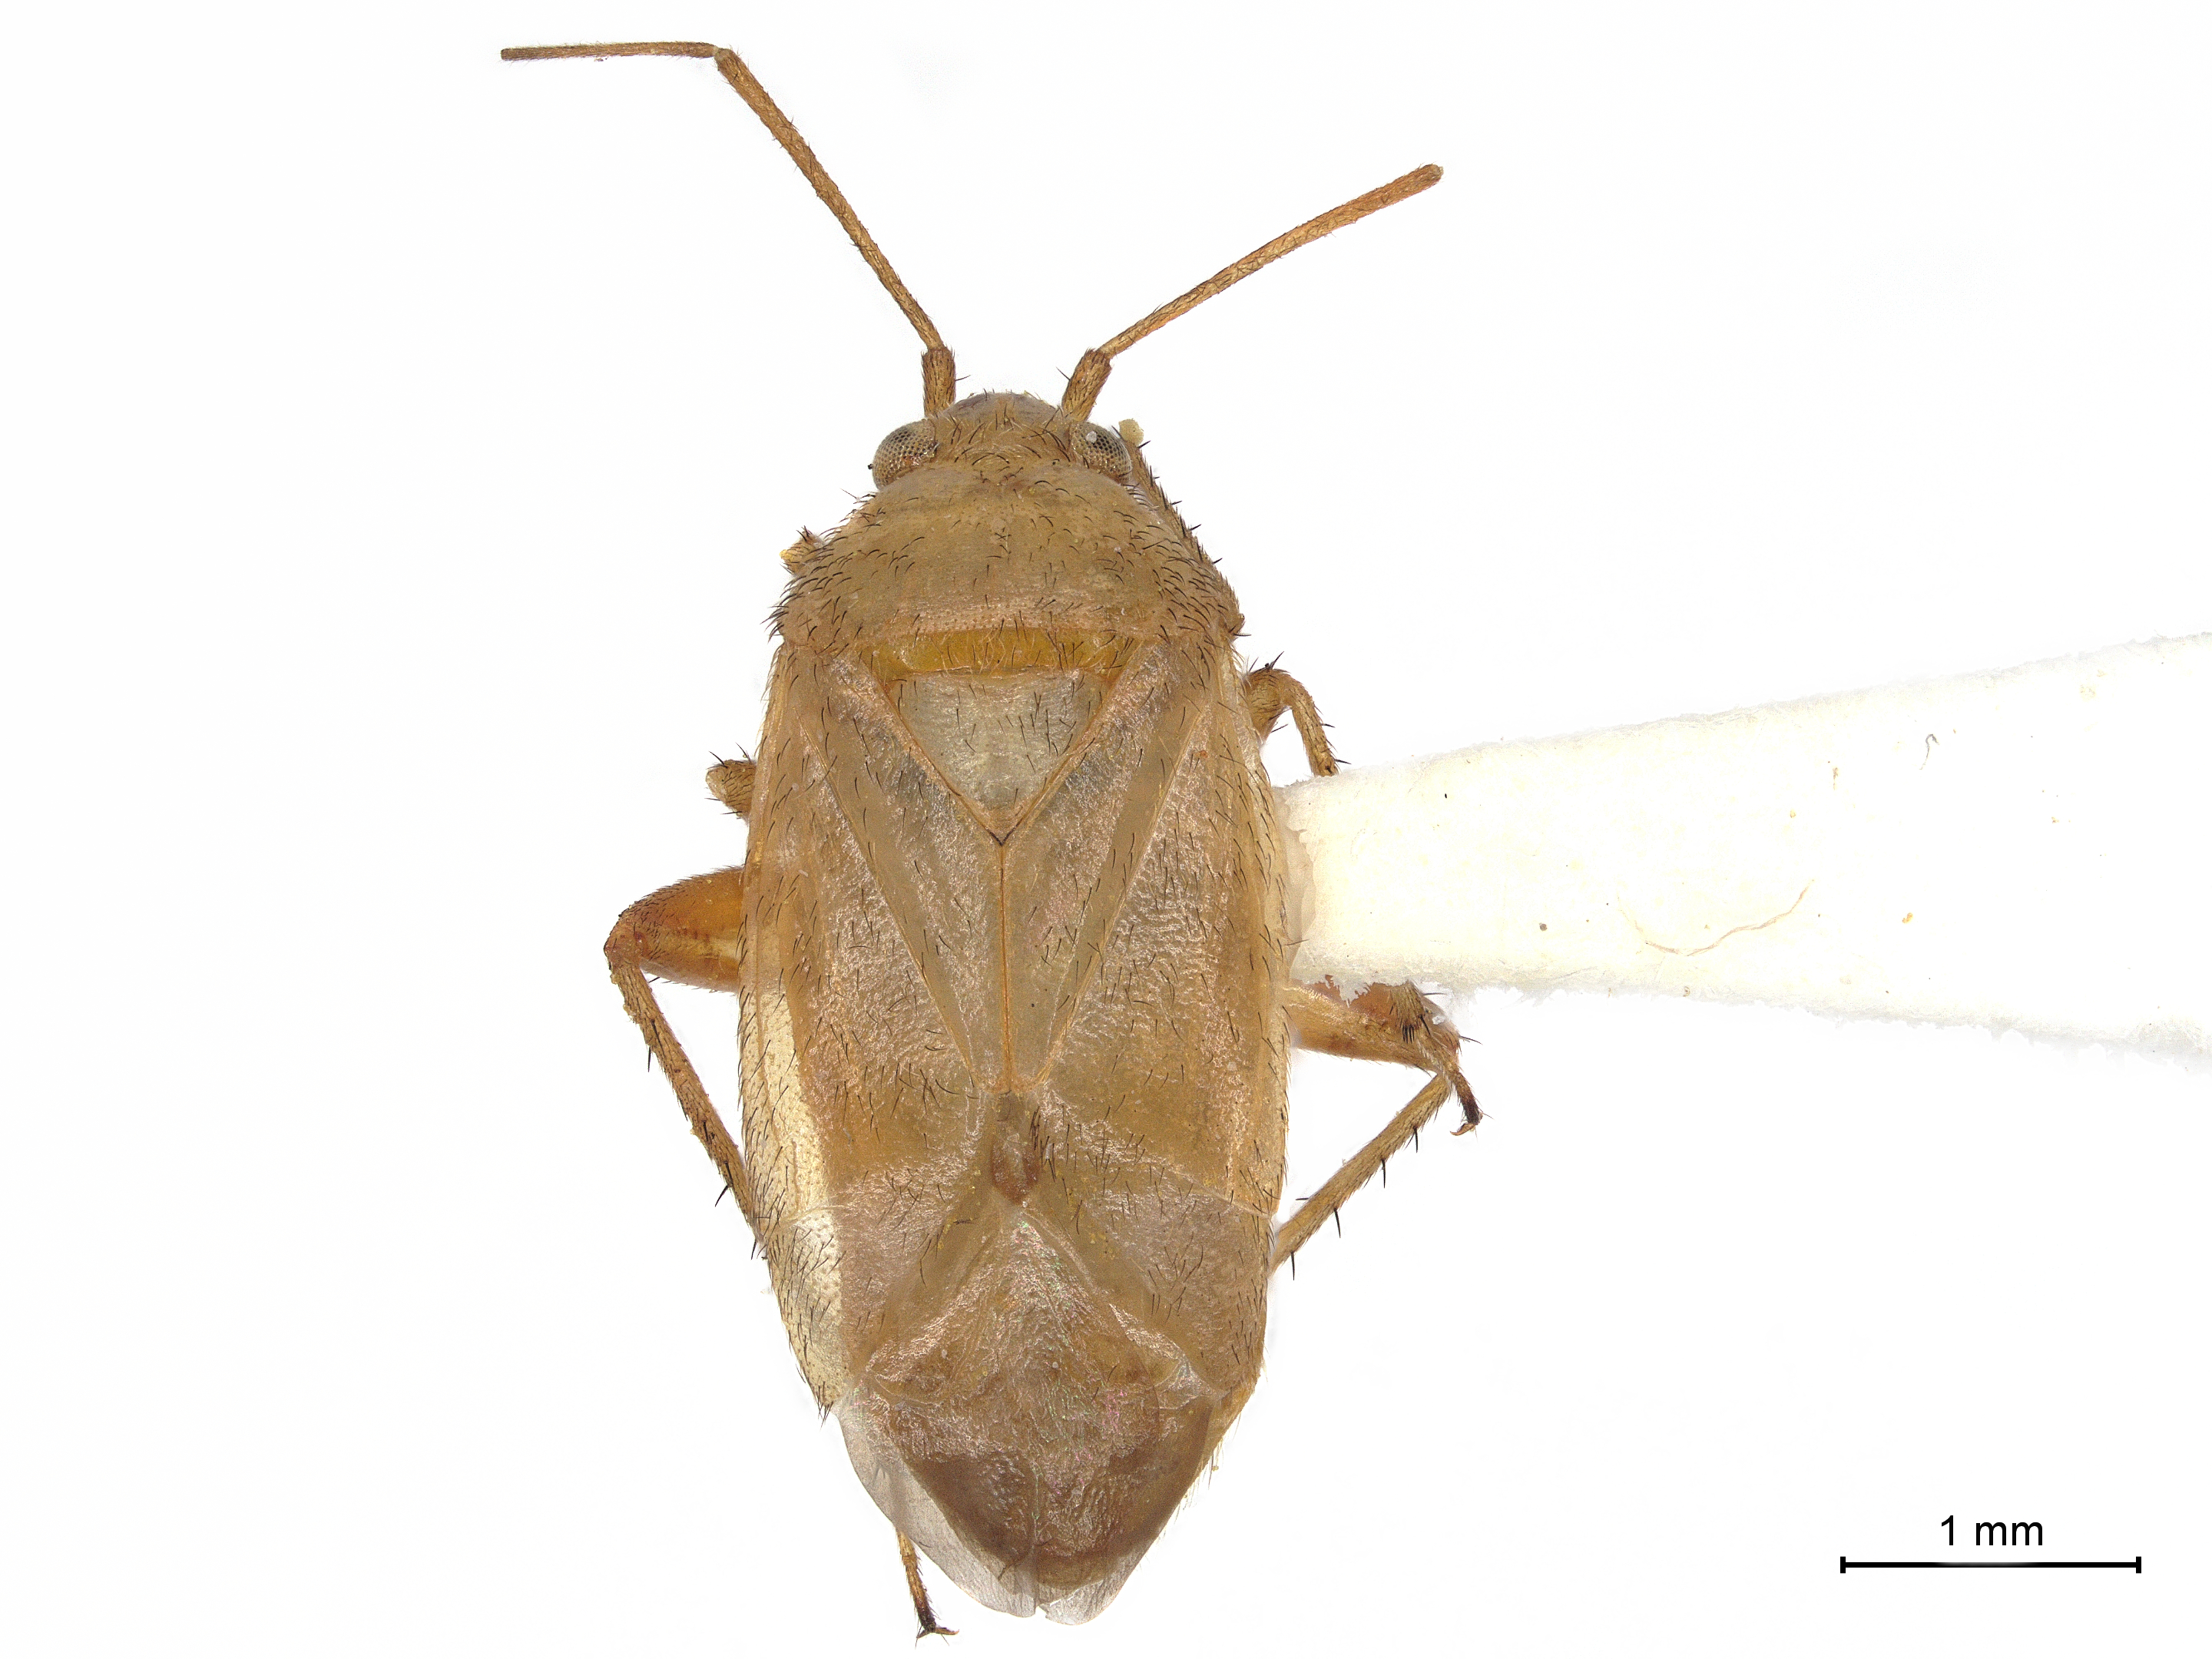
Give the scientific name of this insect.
Melaleucoides cassisi
